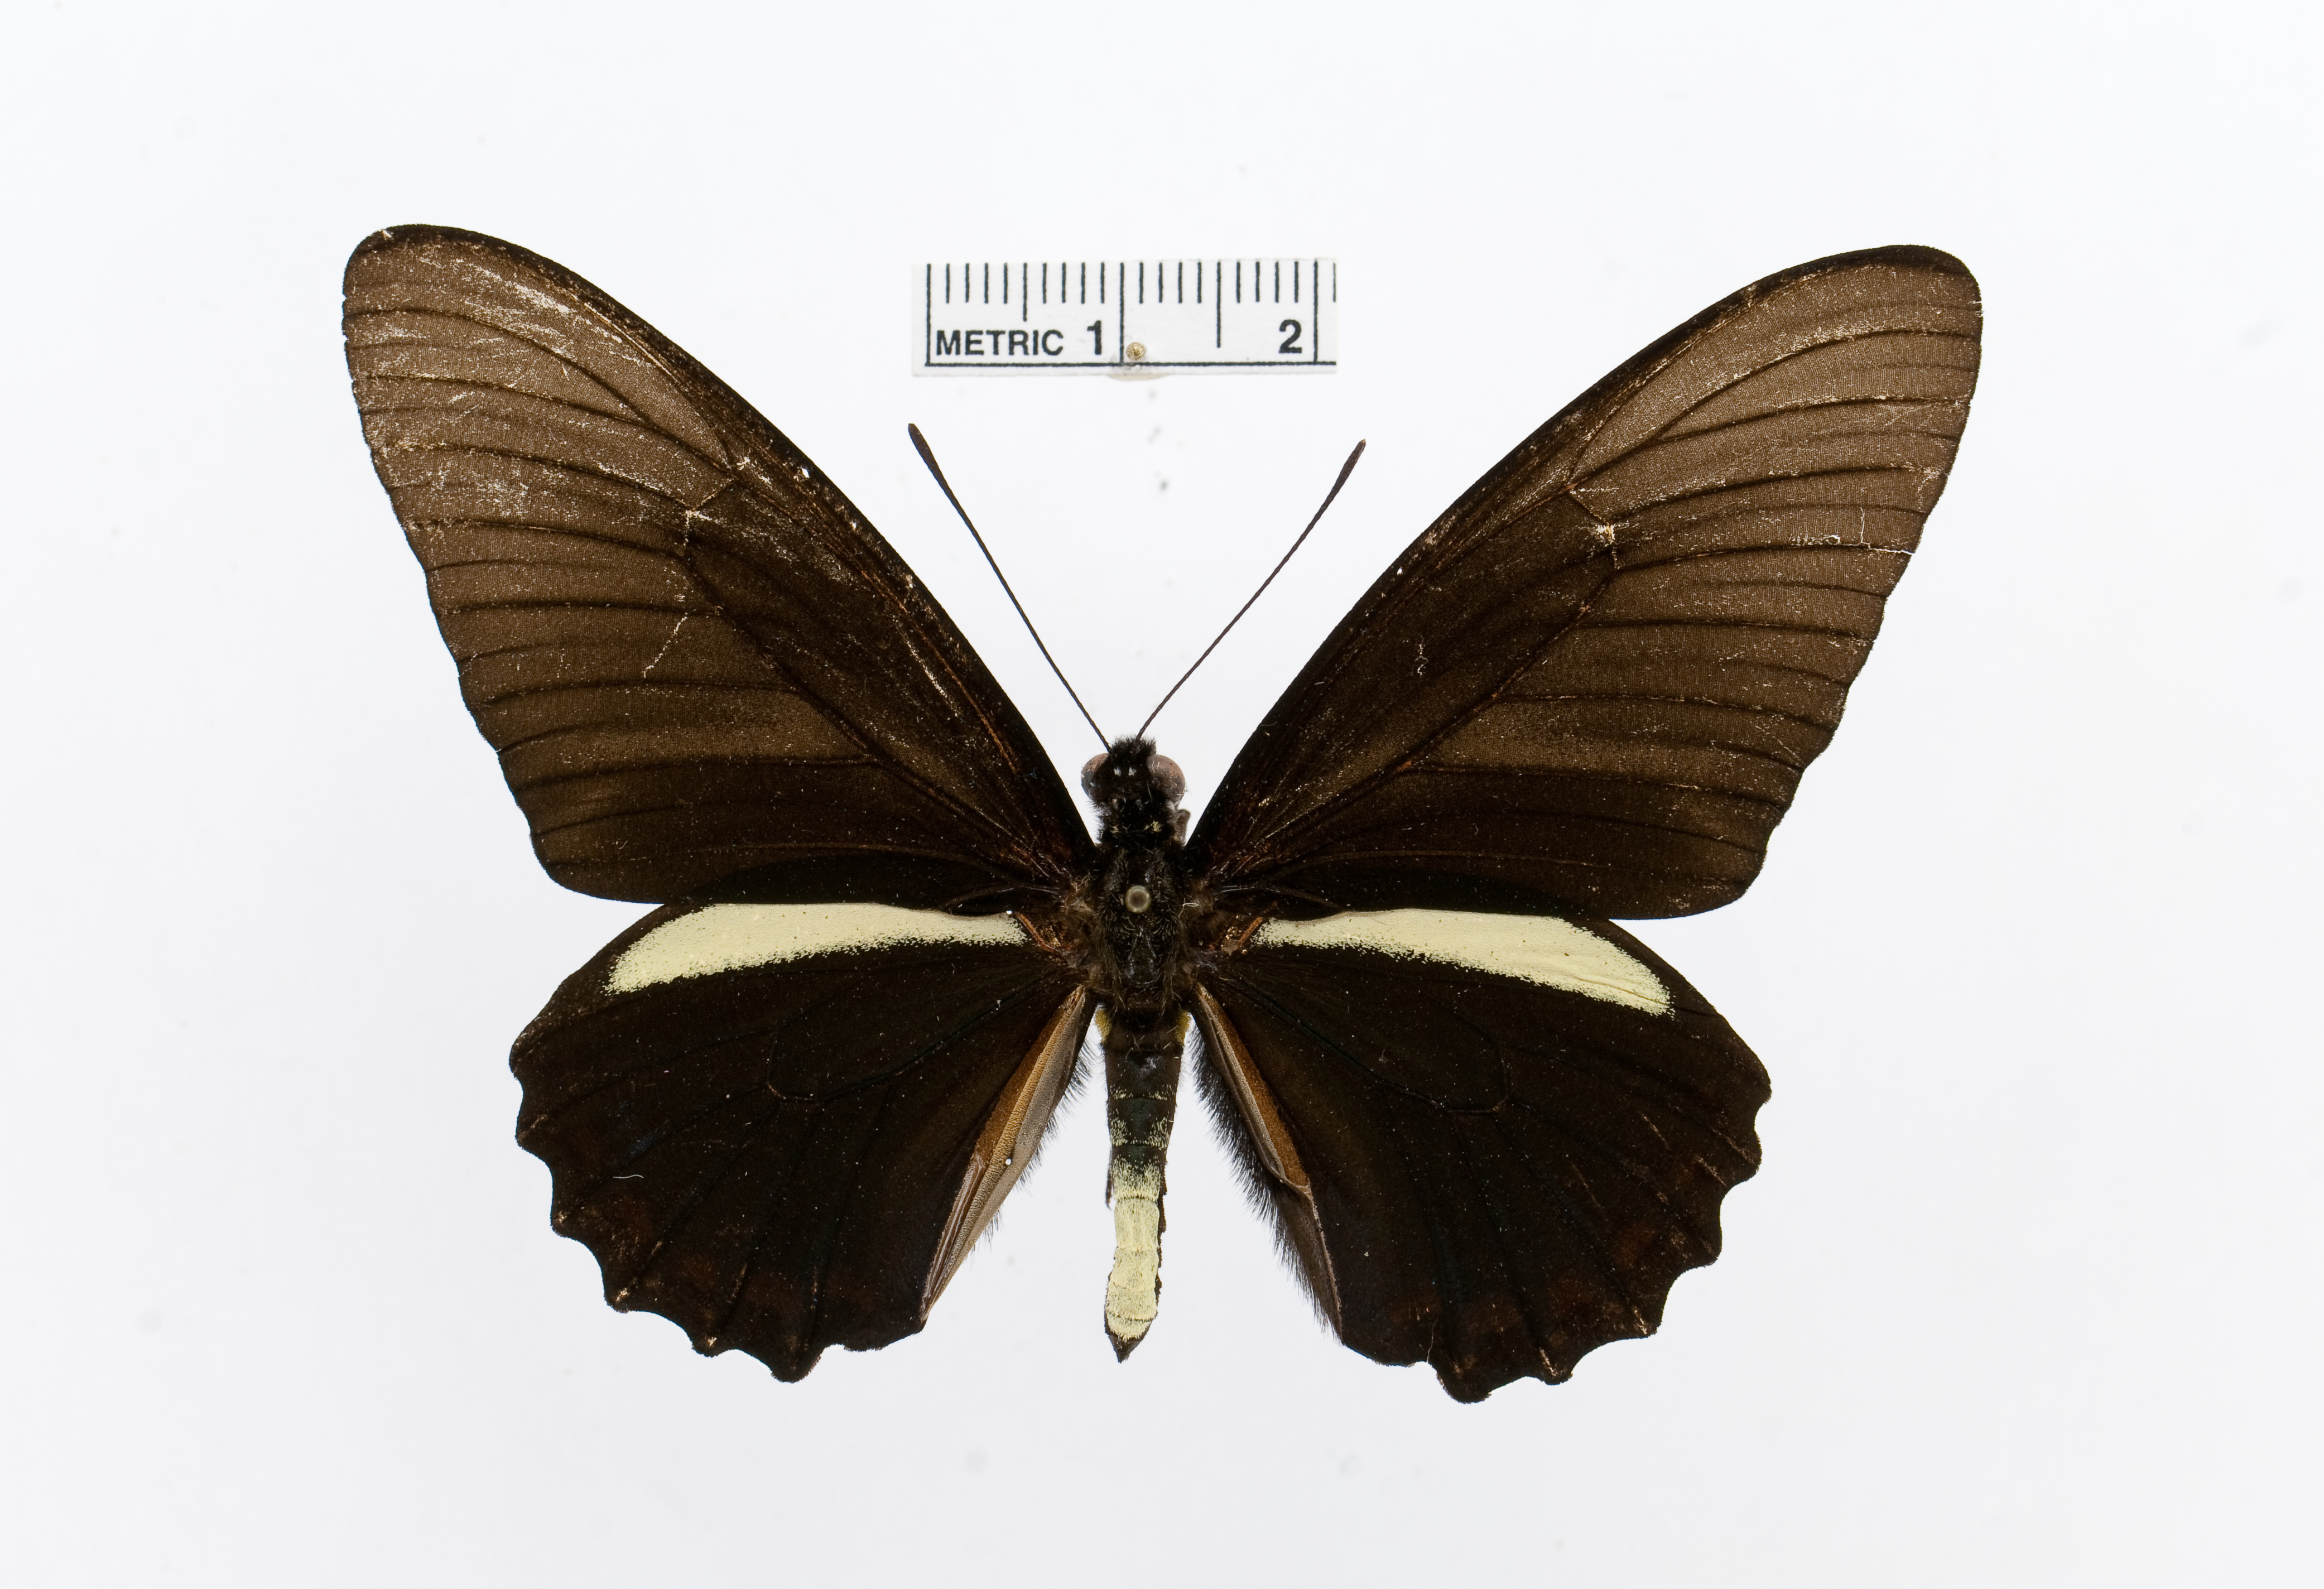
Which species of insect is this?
Battus crassus
